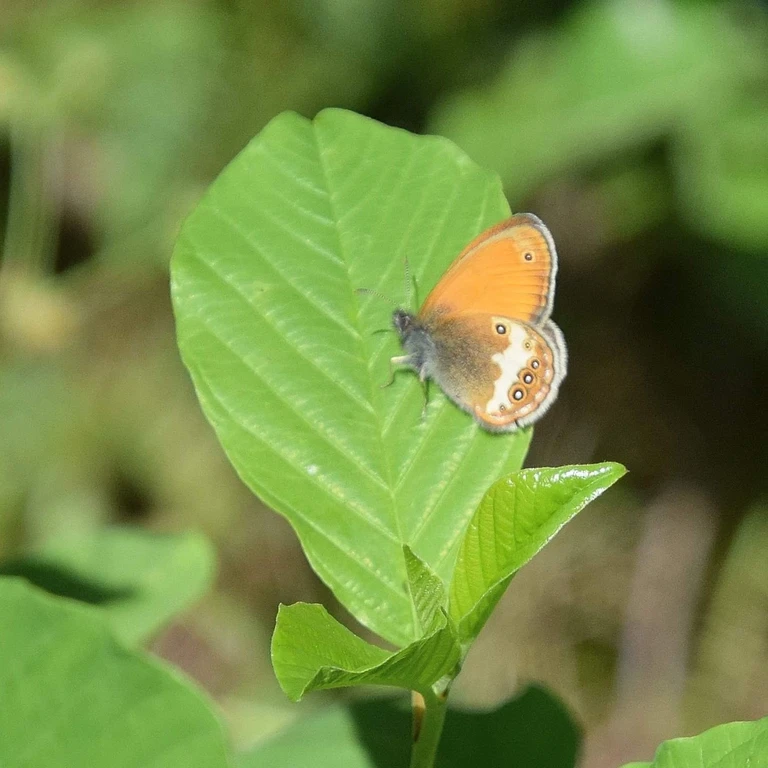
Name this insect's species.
Coenonympha arcania
